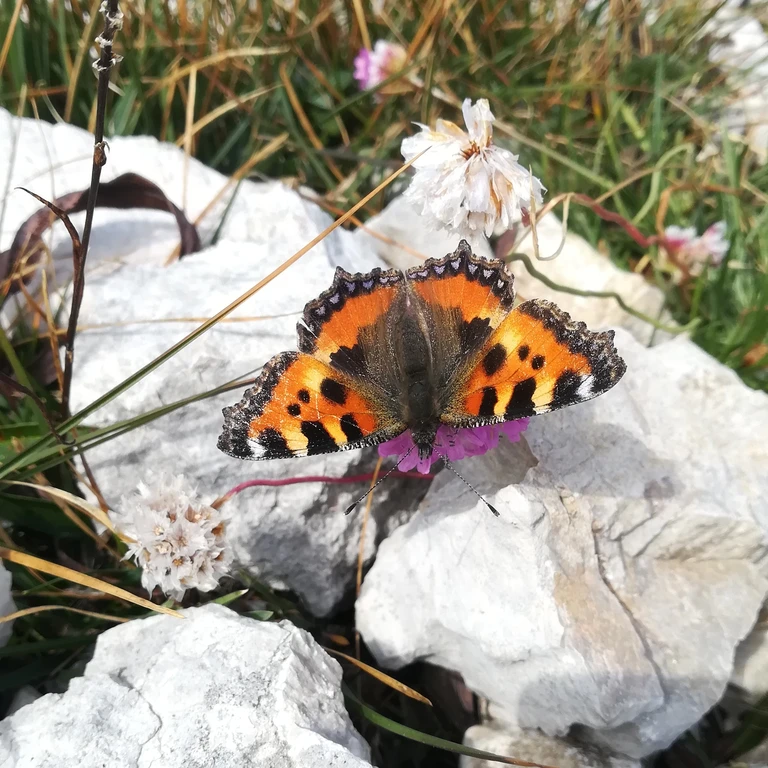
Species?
Aglais urticae
